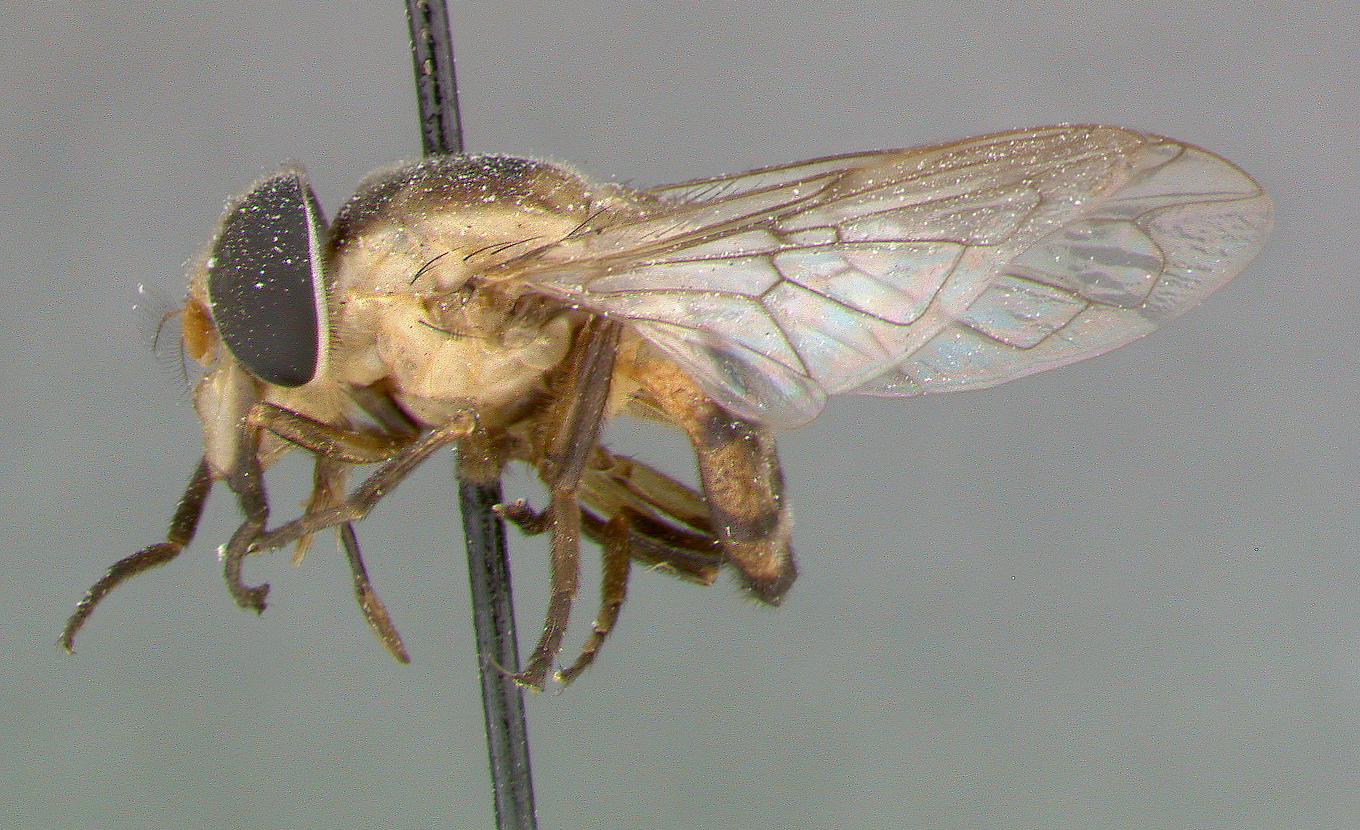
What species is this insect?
Volucella vagoides
